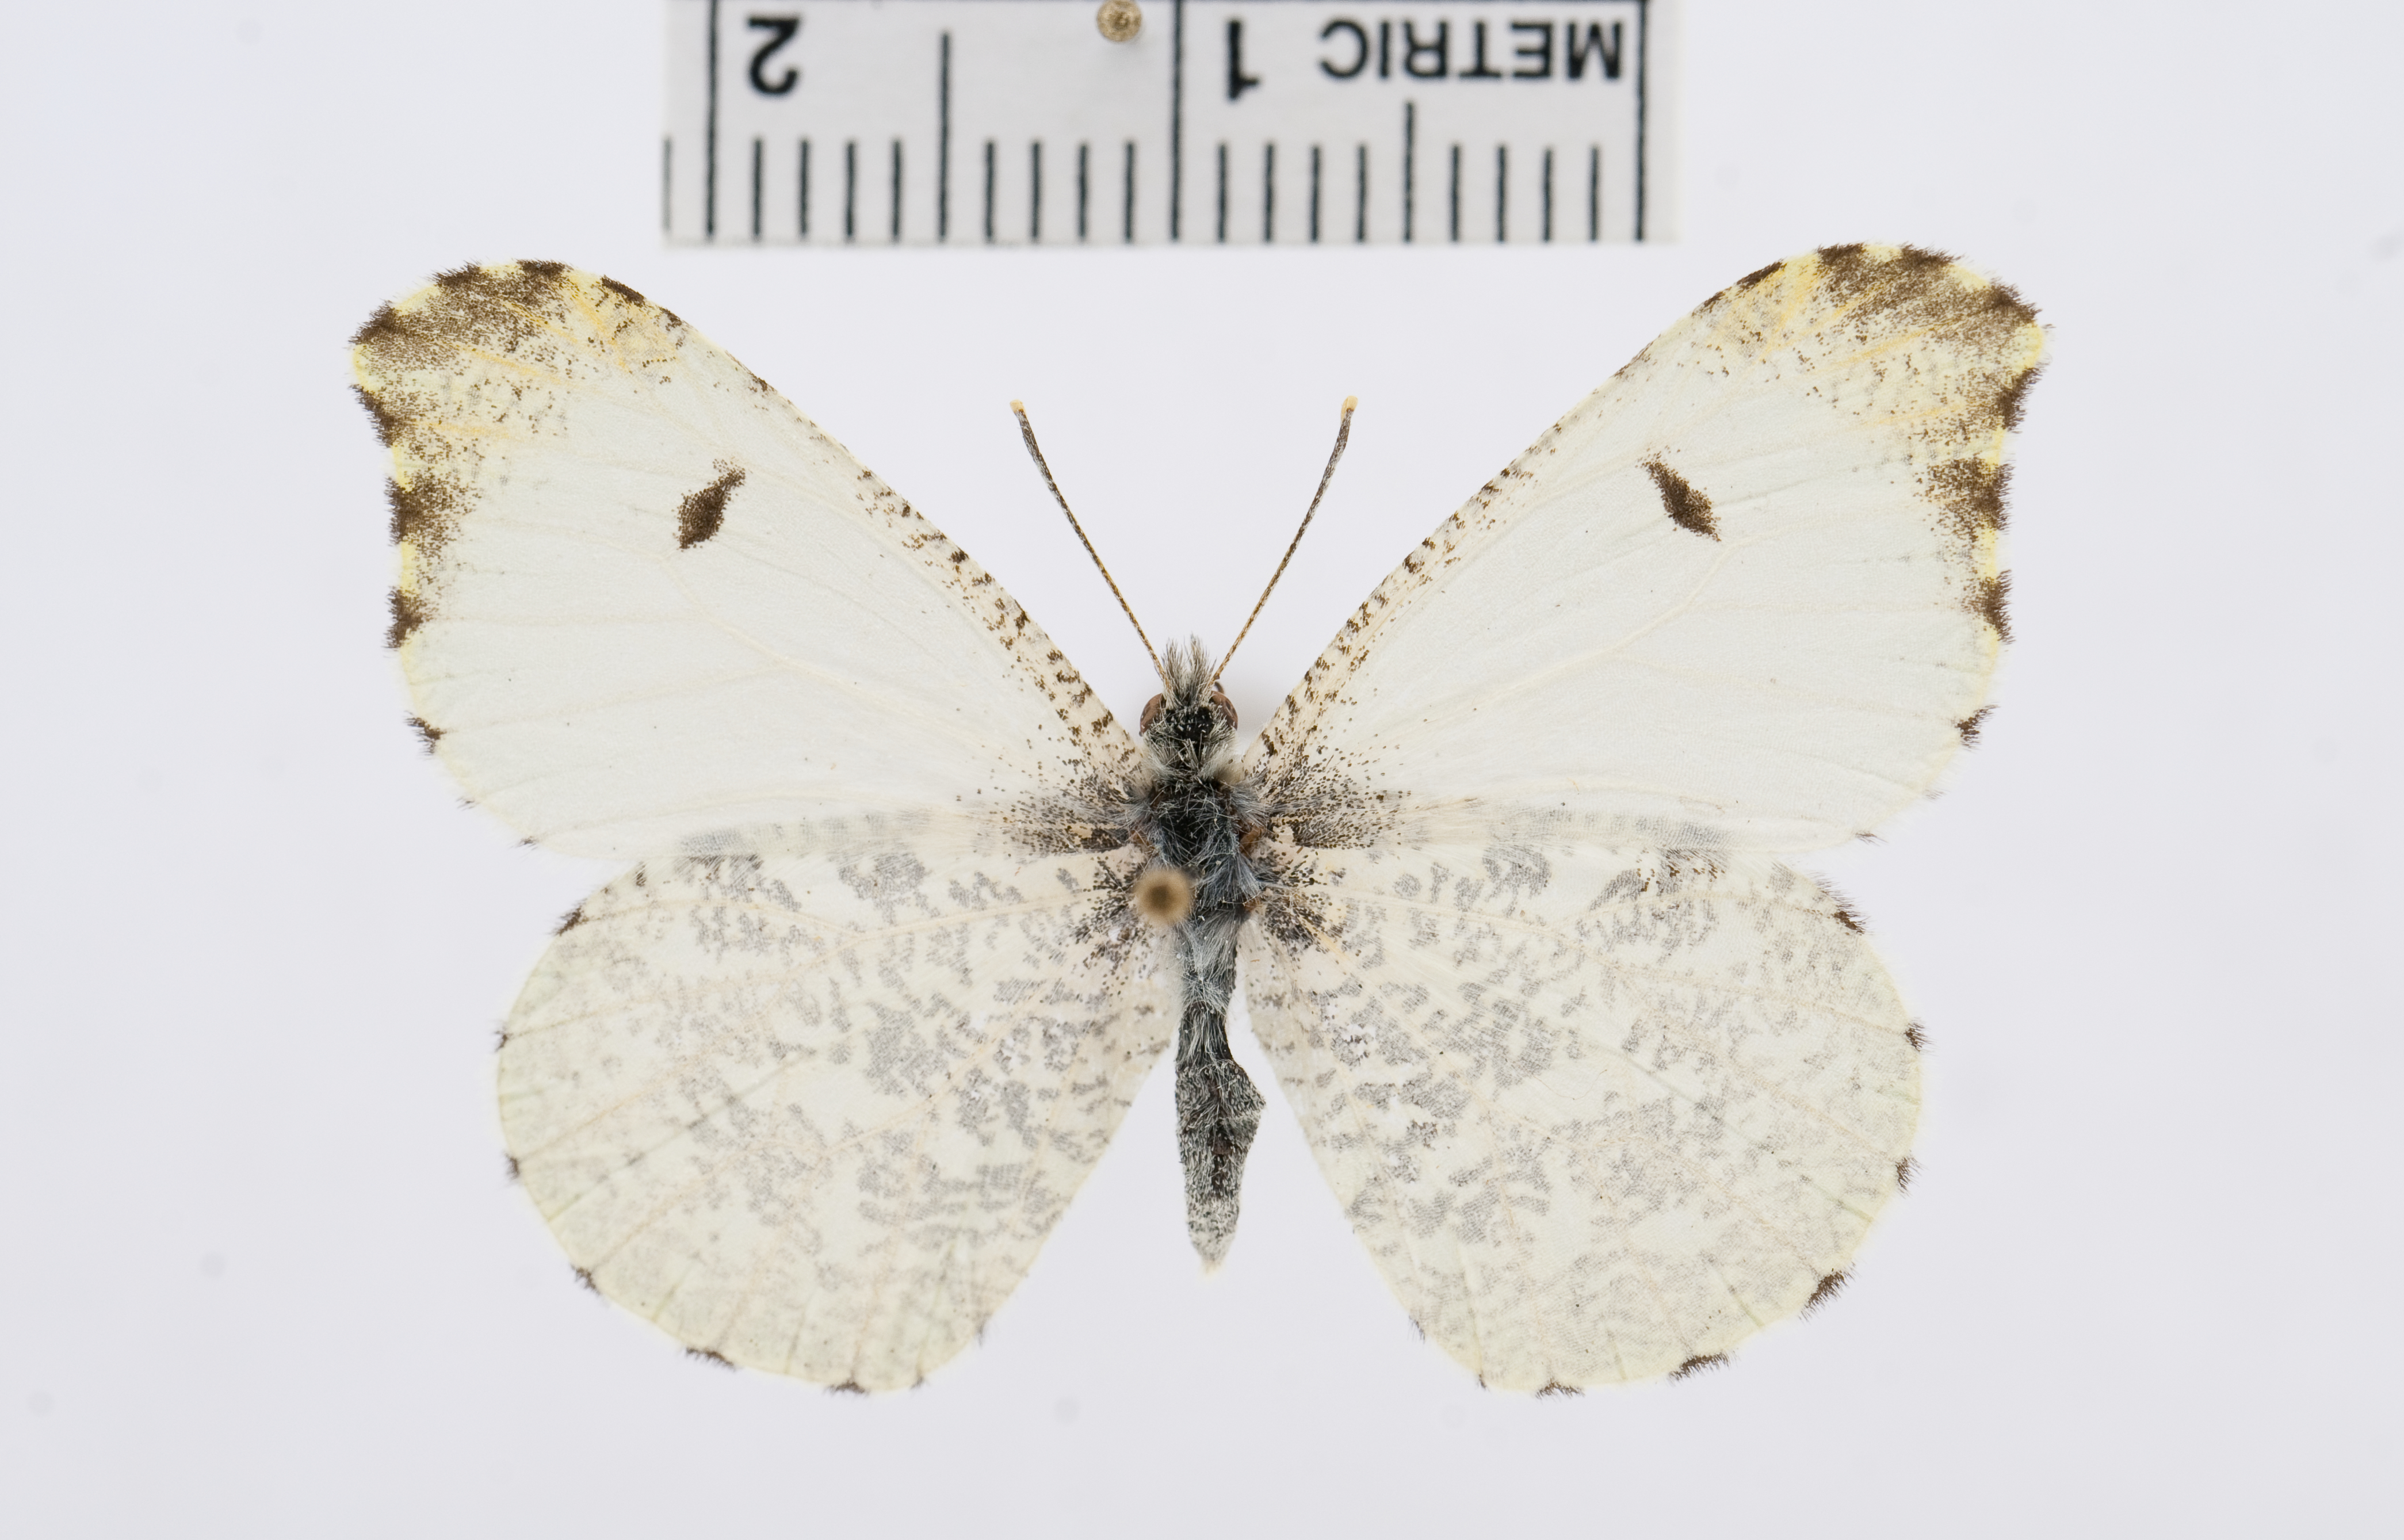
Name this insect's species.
Anthocharis midea
